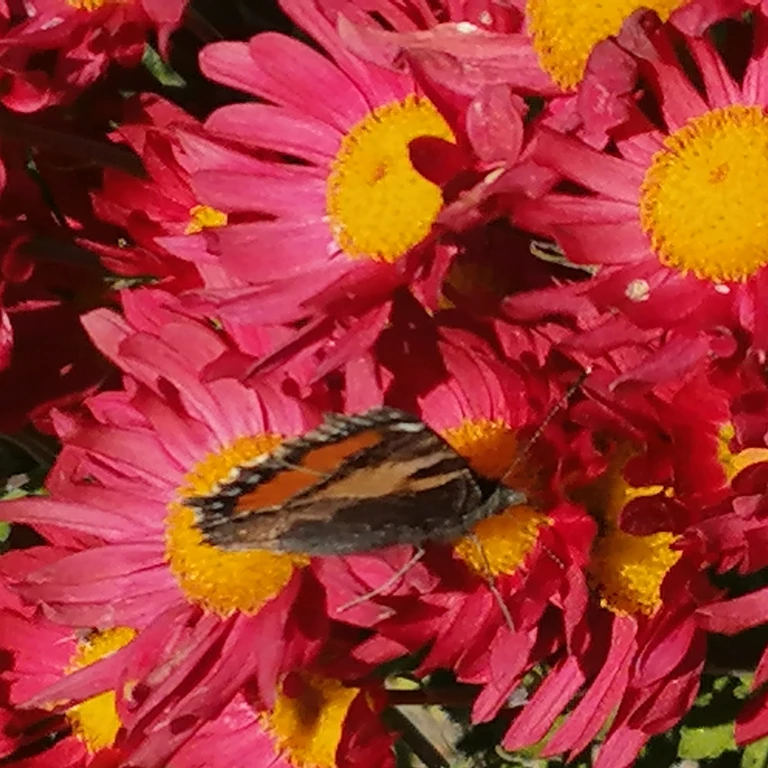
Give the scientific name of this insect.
Aglais urticae
